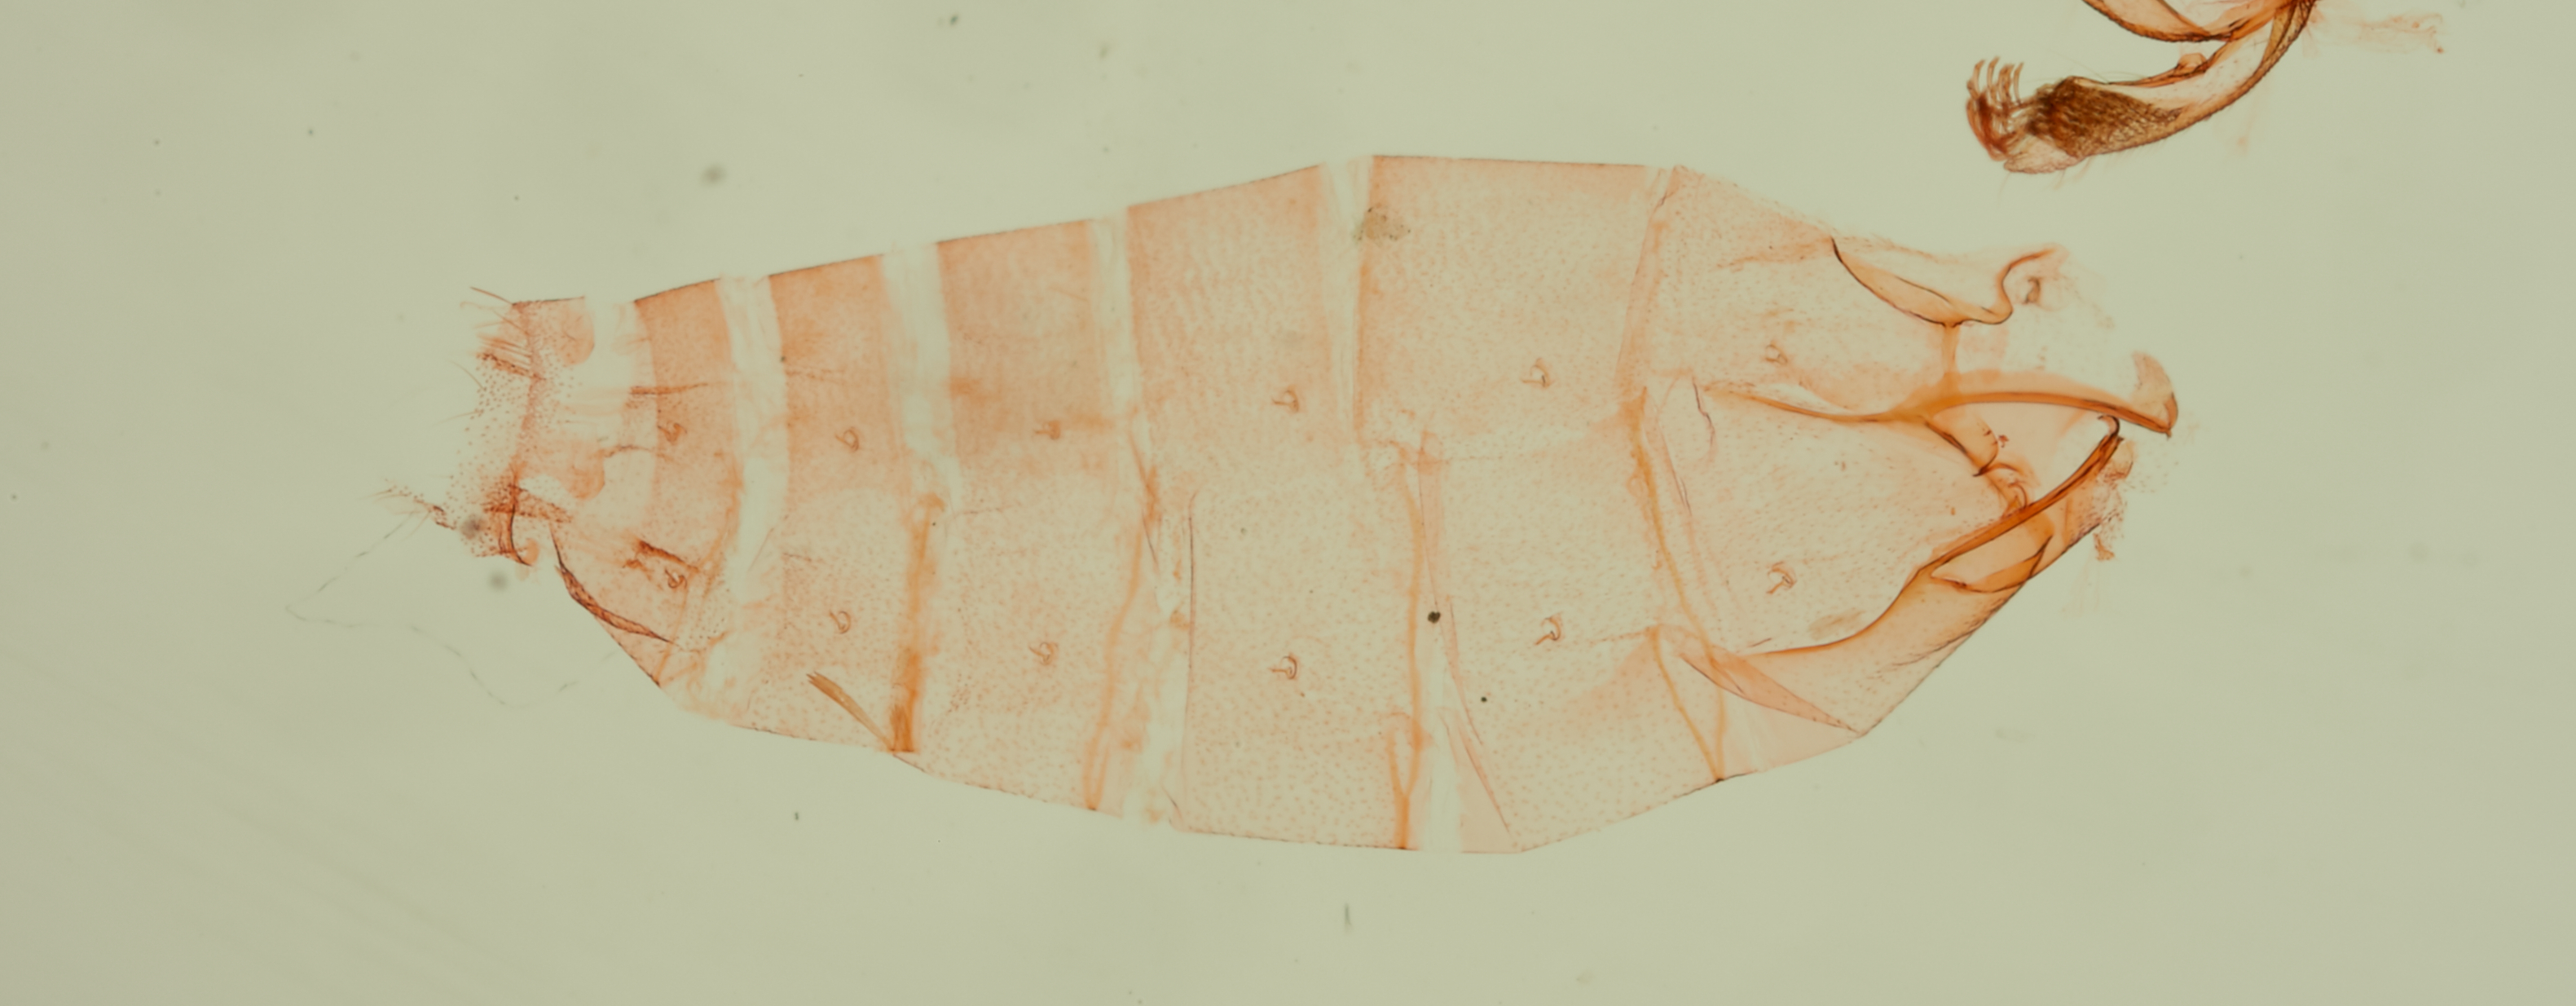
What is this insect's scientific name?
Catarata pumilis (also Antaeotricha pumilis)
